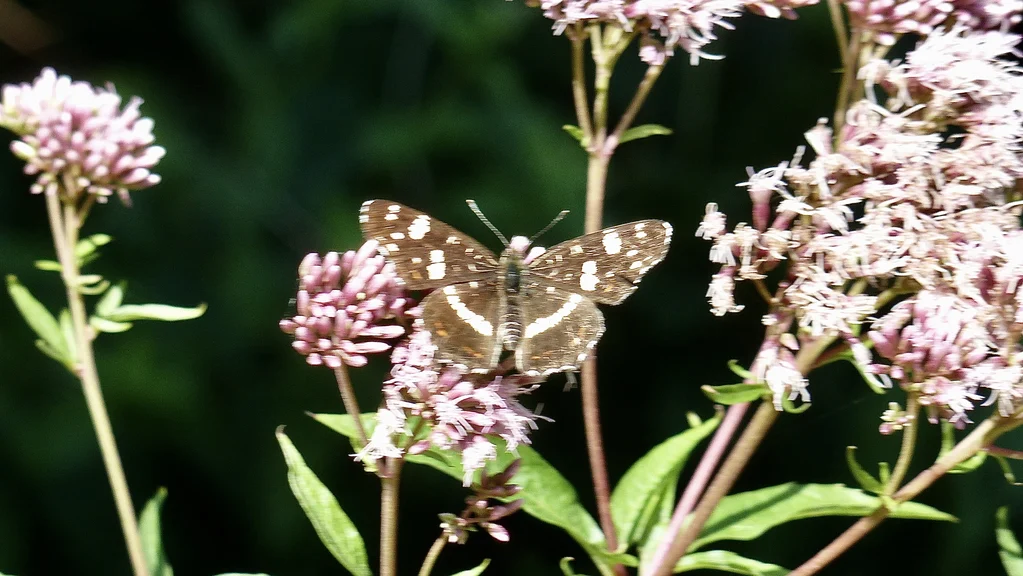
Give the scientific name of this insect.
Araschnia levana
